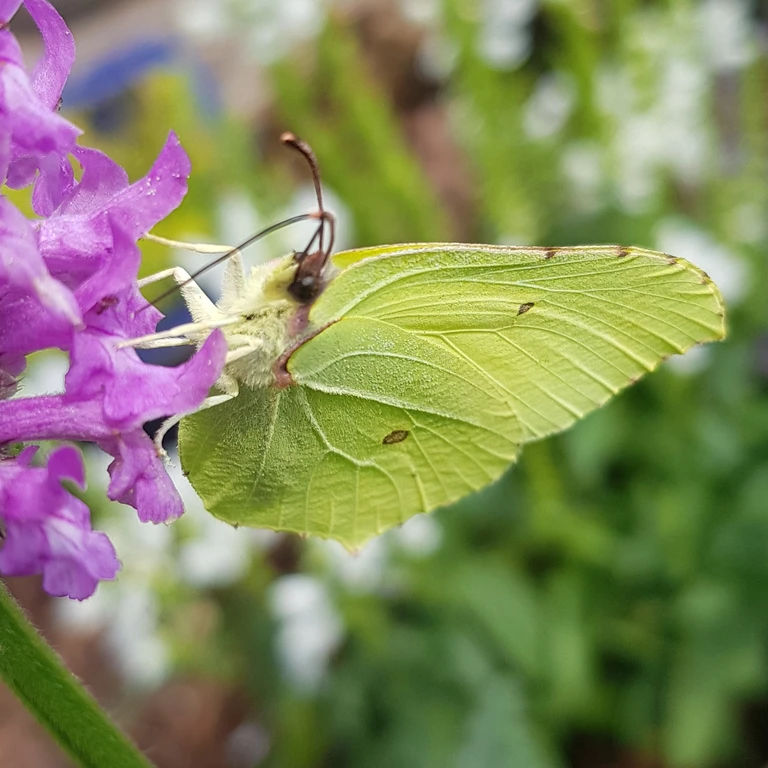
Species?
Gonepteryx rhamni
